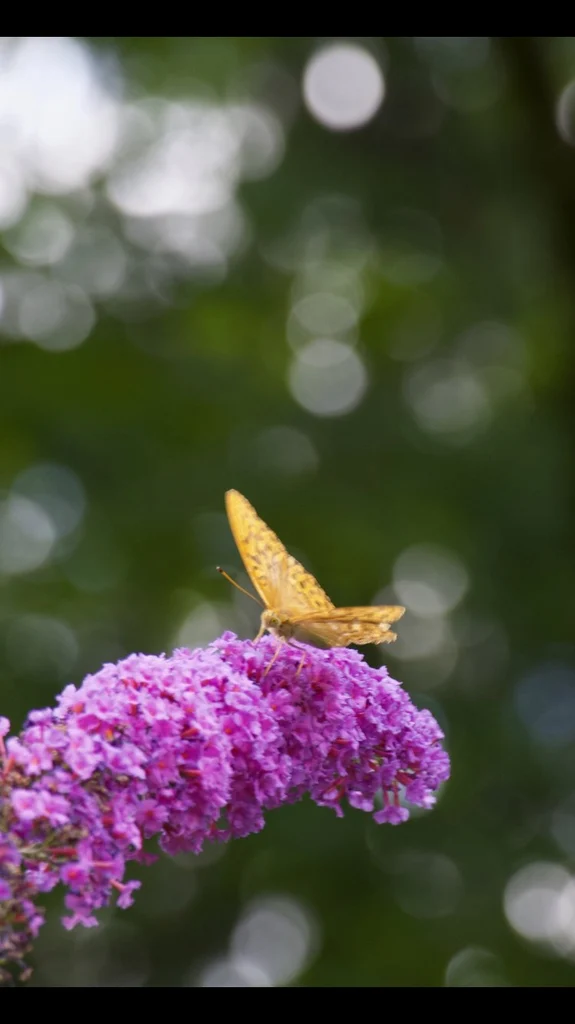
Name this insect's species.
Argynnis paphia
